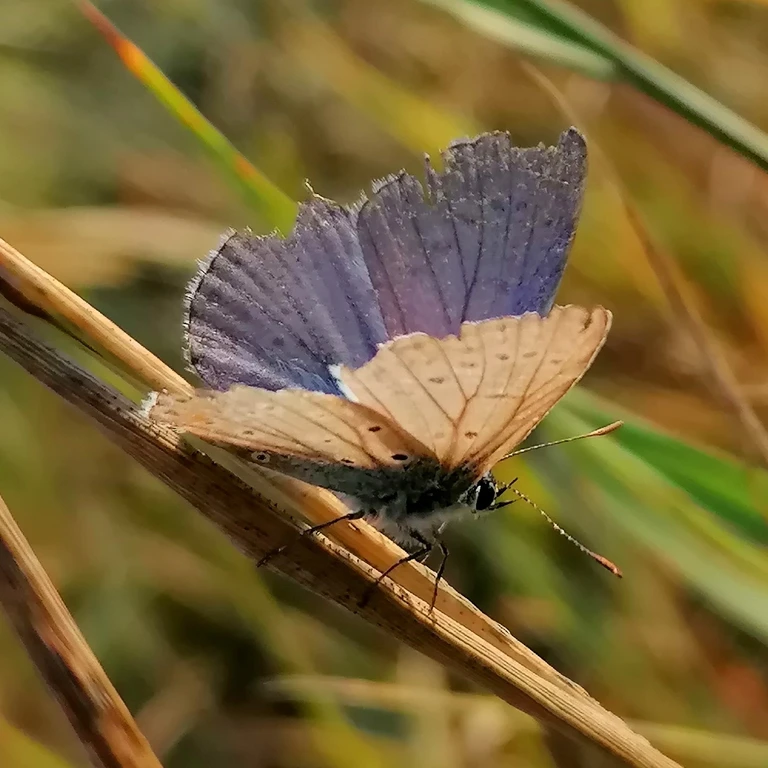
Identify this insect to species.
Polyommatus icarus
